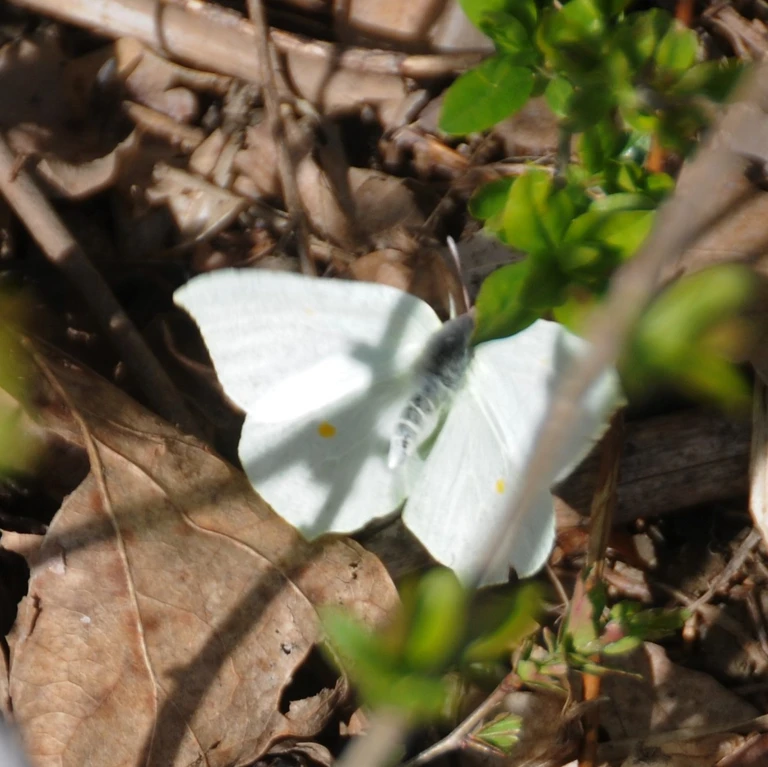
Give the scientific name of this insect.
Gonepteryx rhamni
